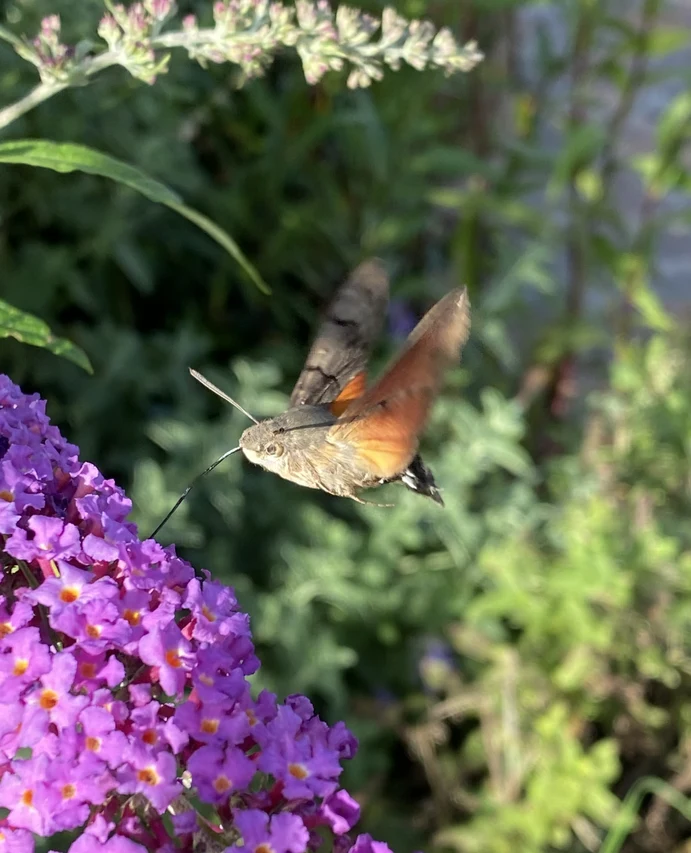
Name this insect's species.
Macroglossum stellatarum
